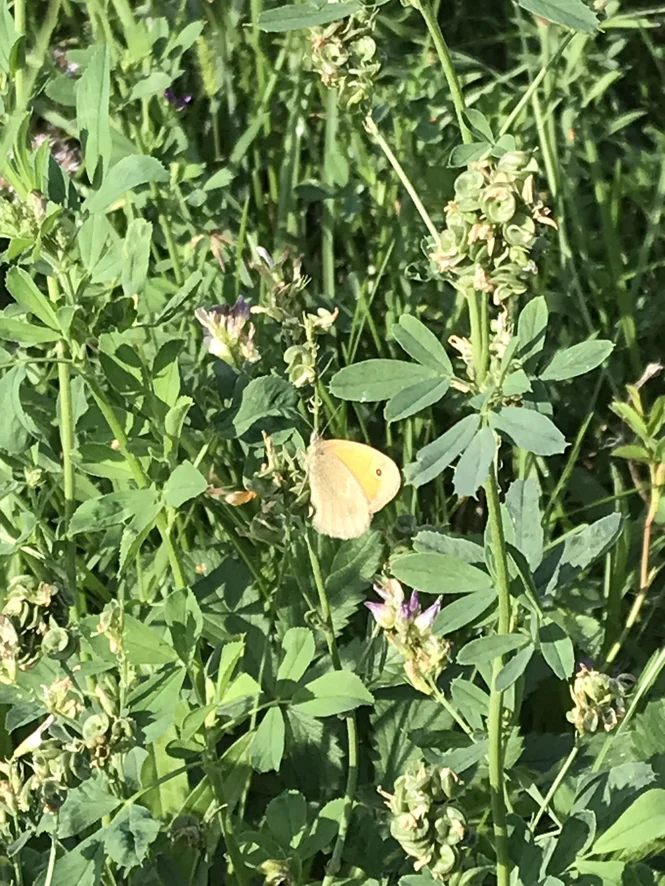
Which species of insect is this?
Coenonympha pamphilus
